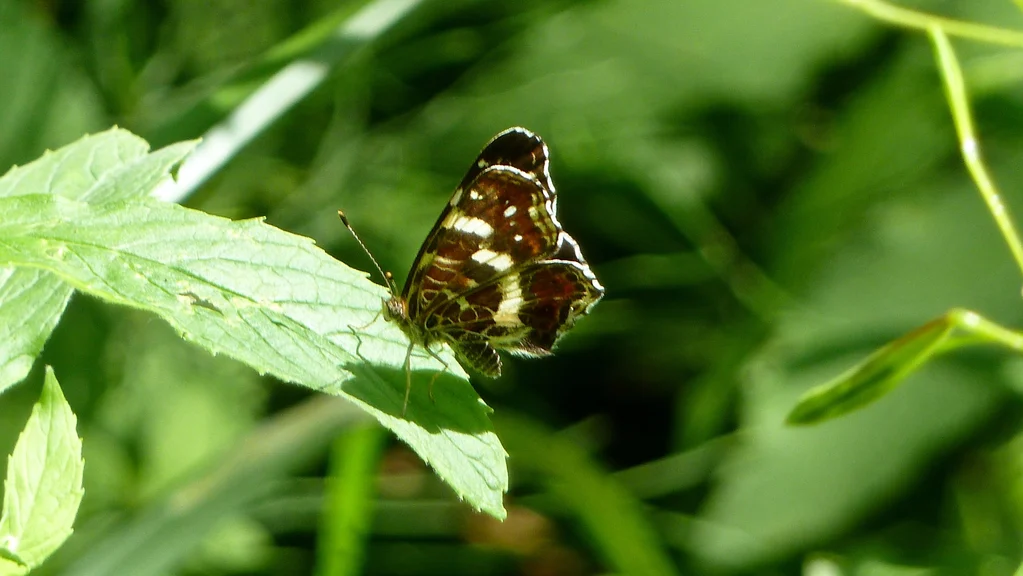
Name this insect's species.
Araschnia levana
